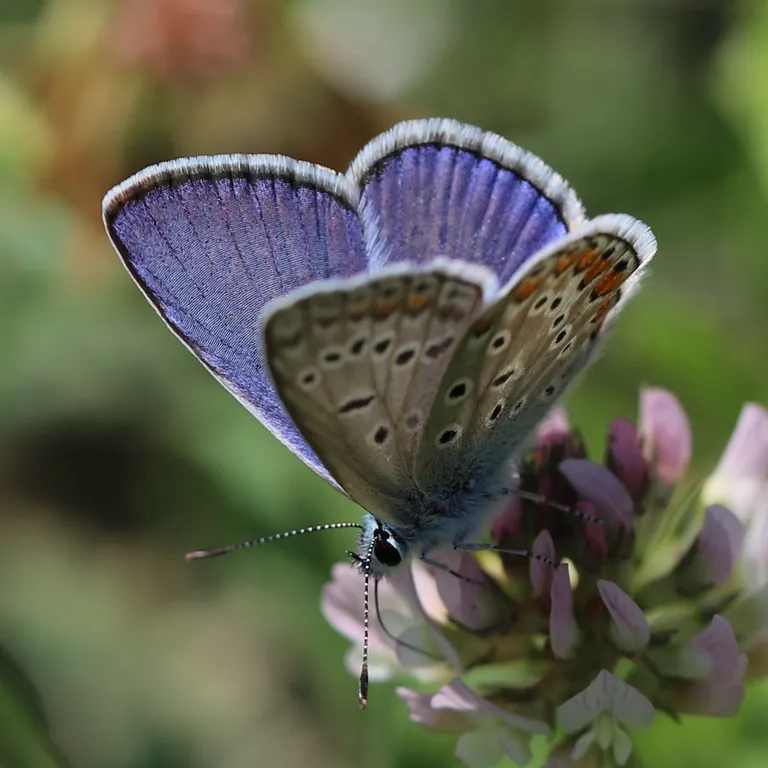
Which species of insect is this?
Polyommatus icarus
